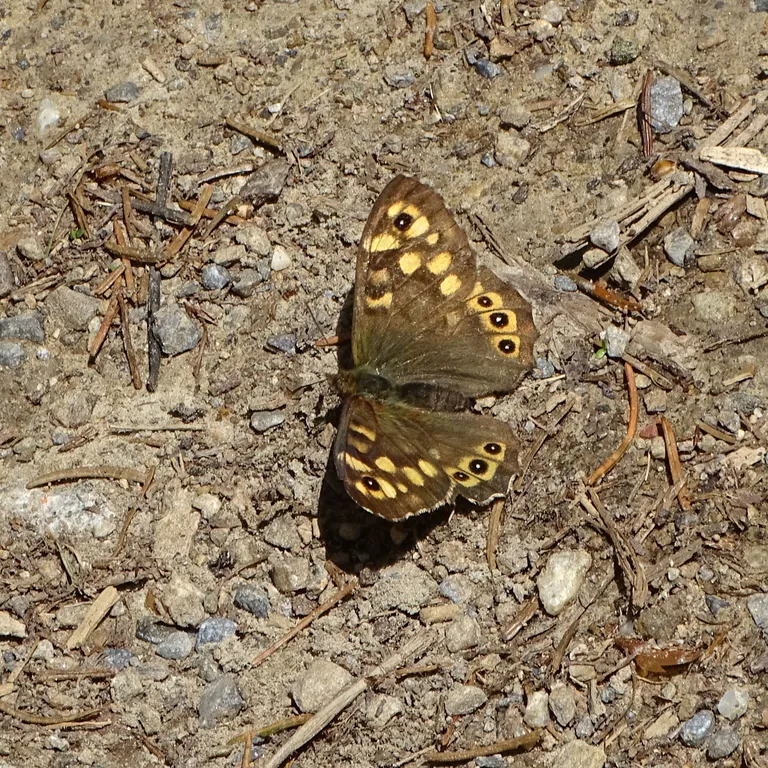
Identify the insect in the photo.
Pararge aegeria
